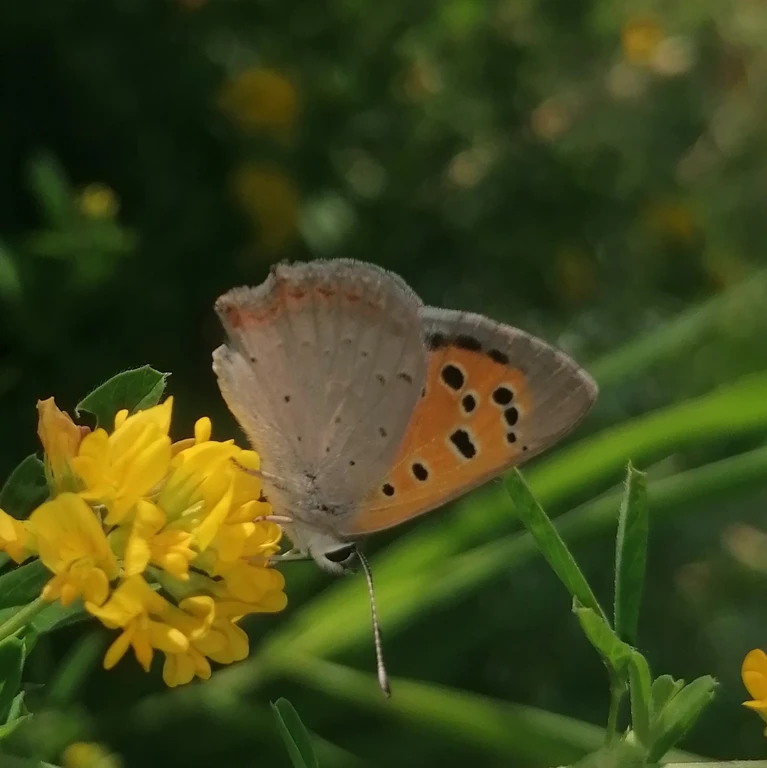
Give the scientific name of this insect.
Lycaena phlaeas
